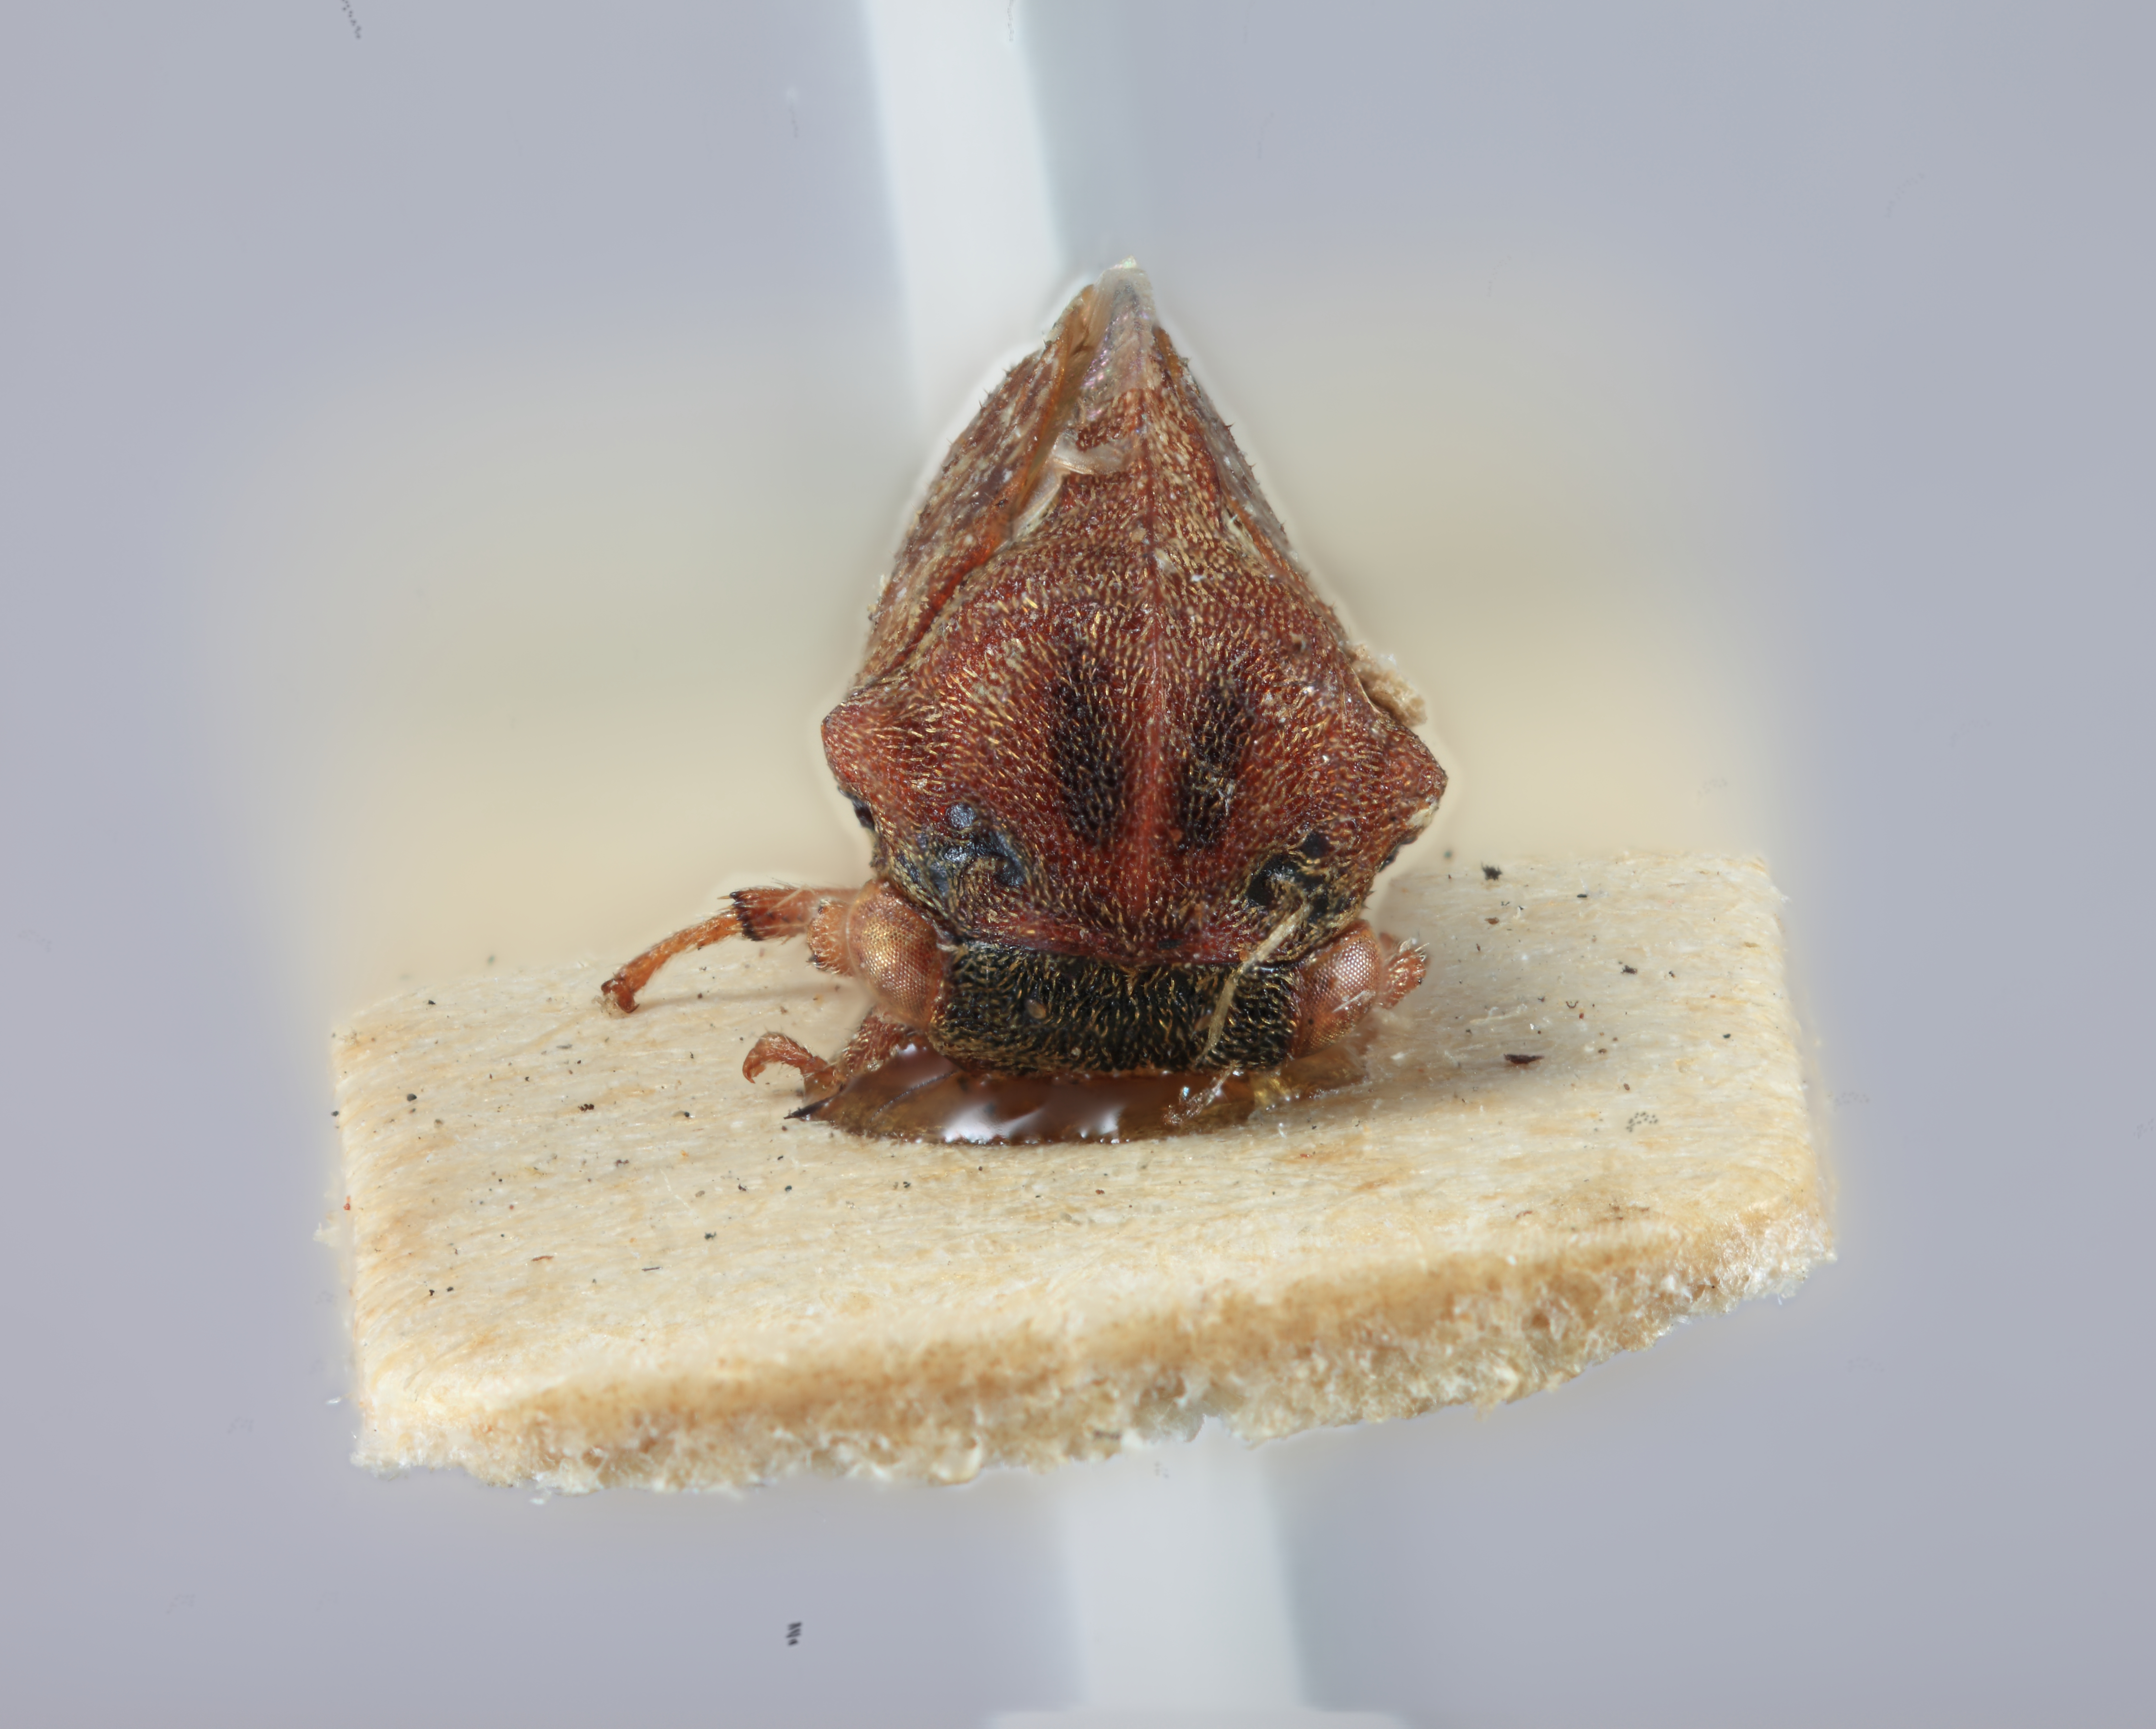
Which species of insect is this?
Gargara fasceifrontis
